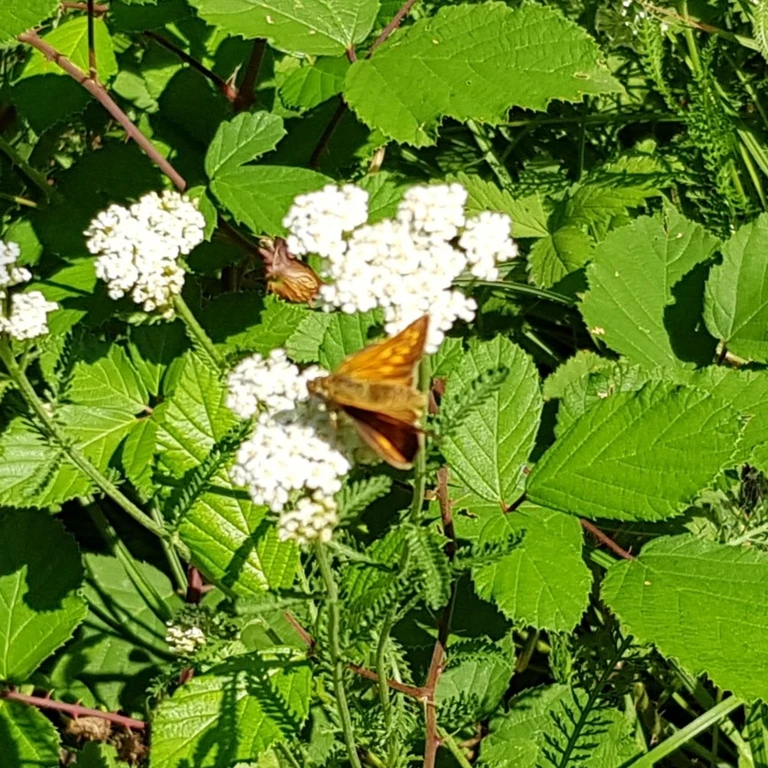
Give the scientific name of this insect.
Ochlodes sylvanus (also Ochlodes venata)
